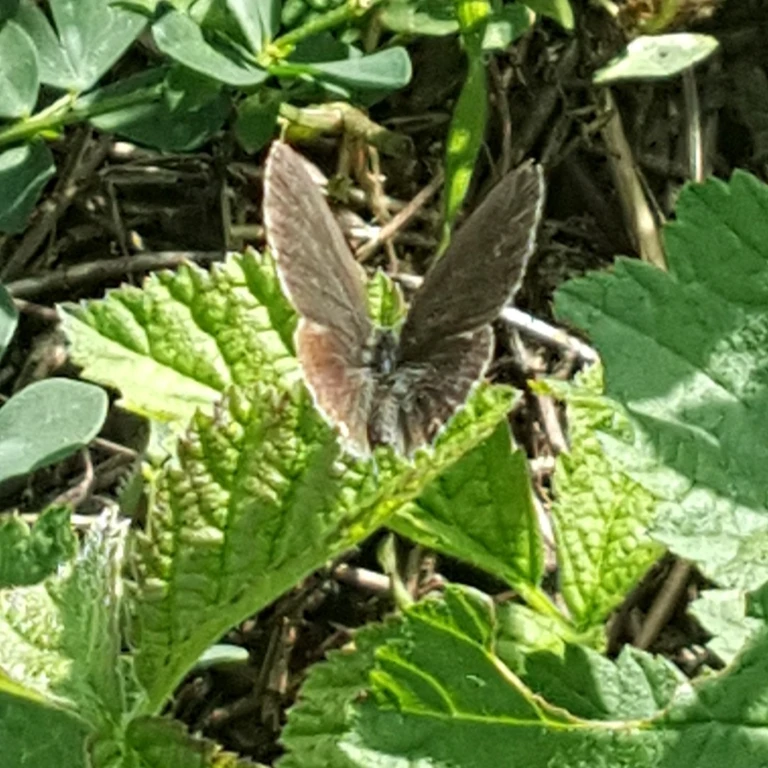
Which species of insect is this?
Cupido argiades (also Elkalyce argiades)
